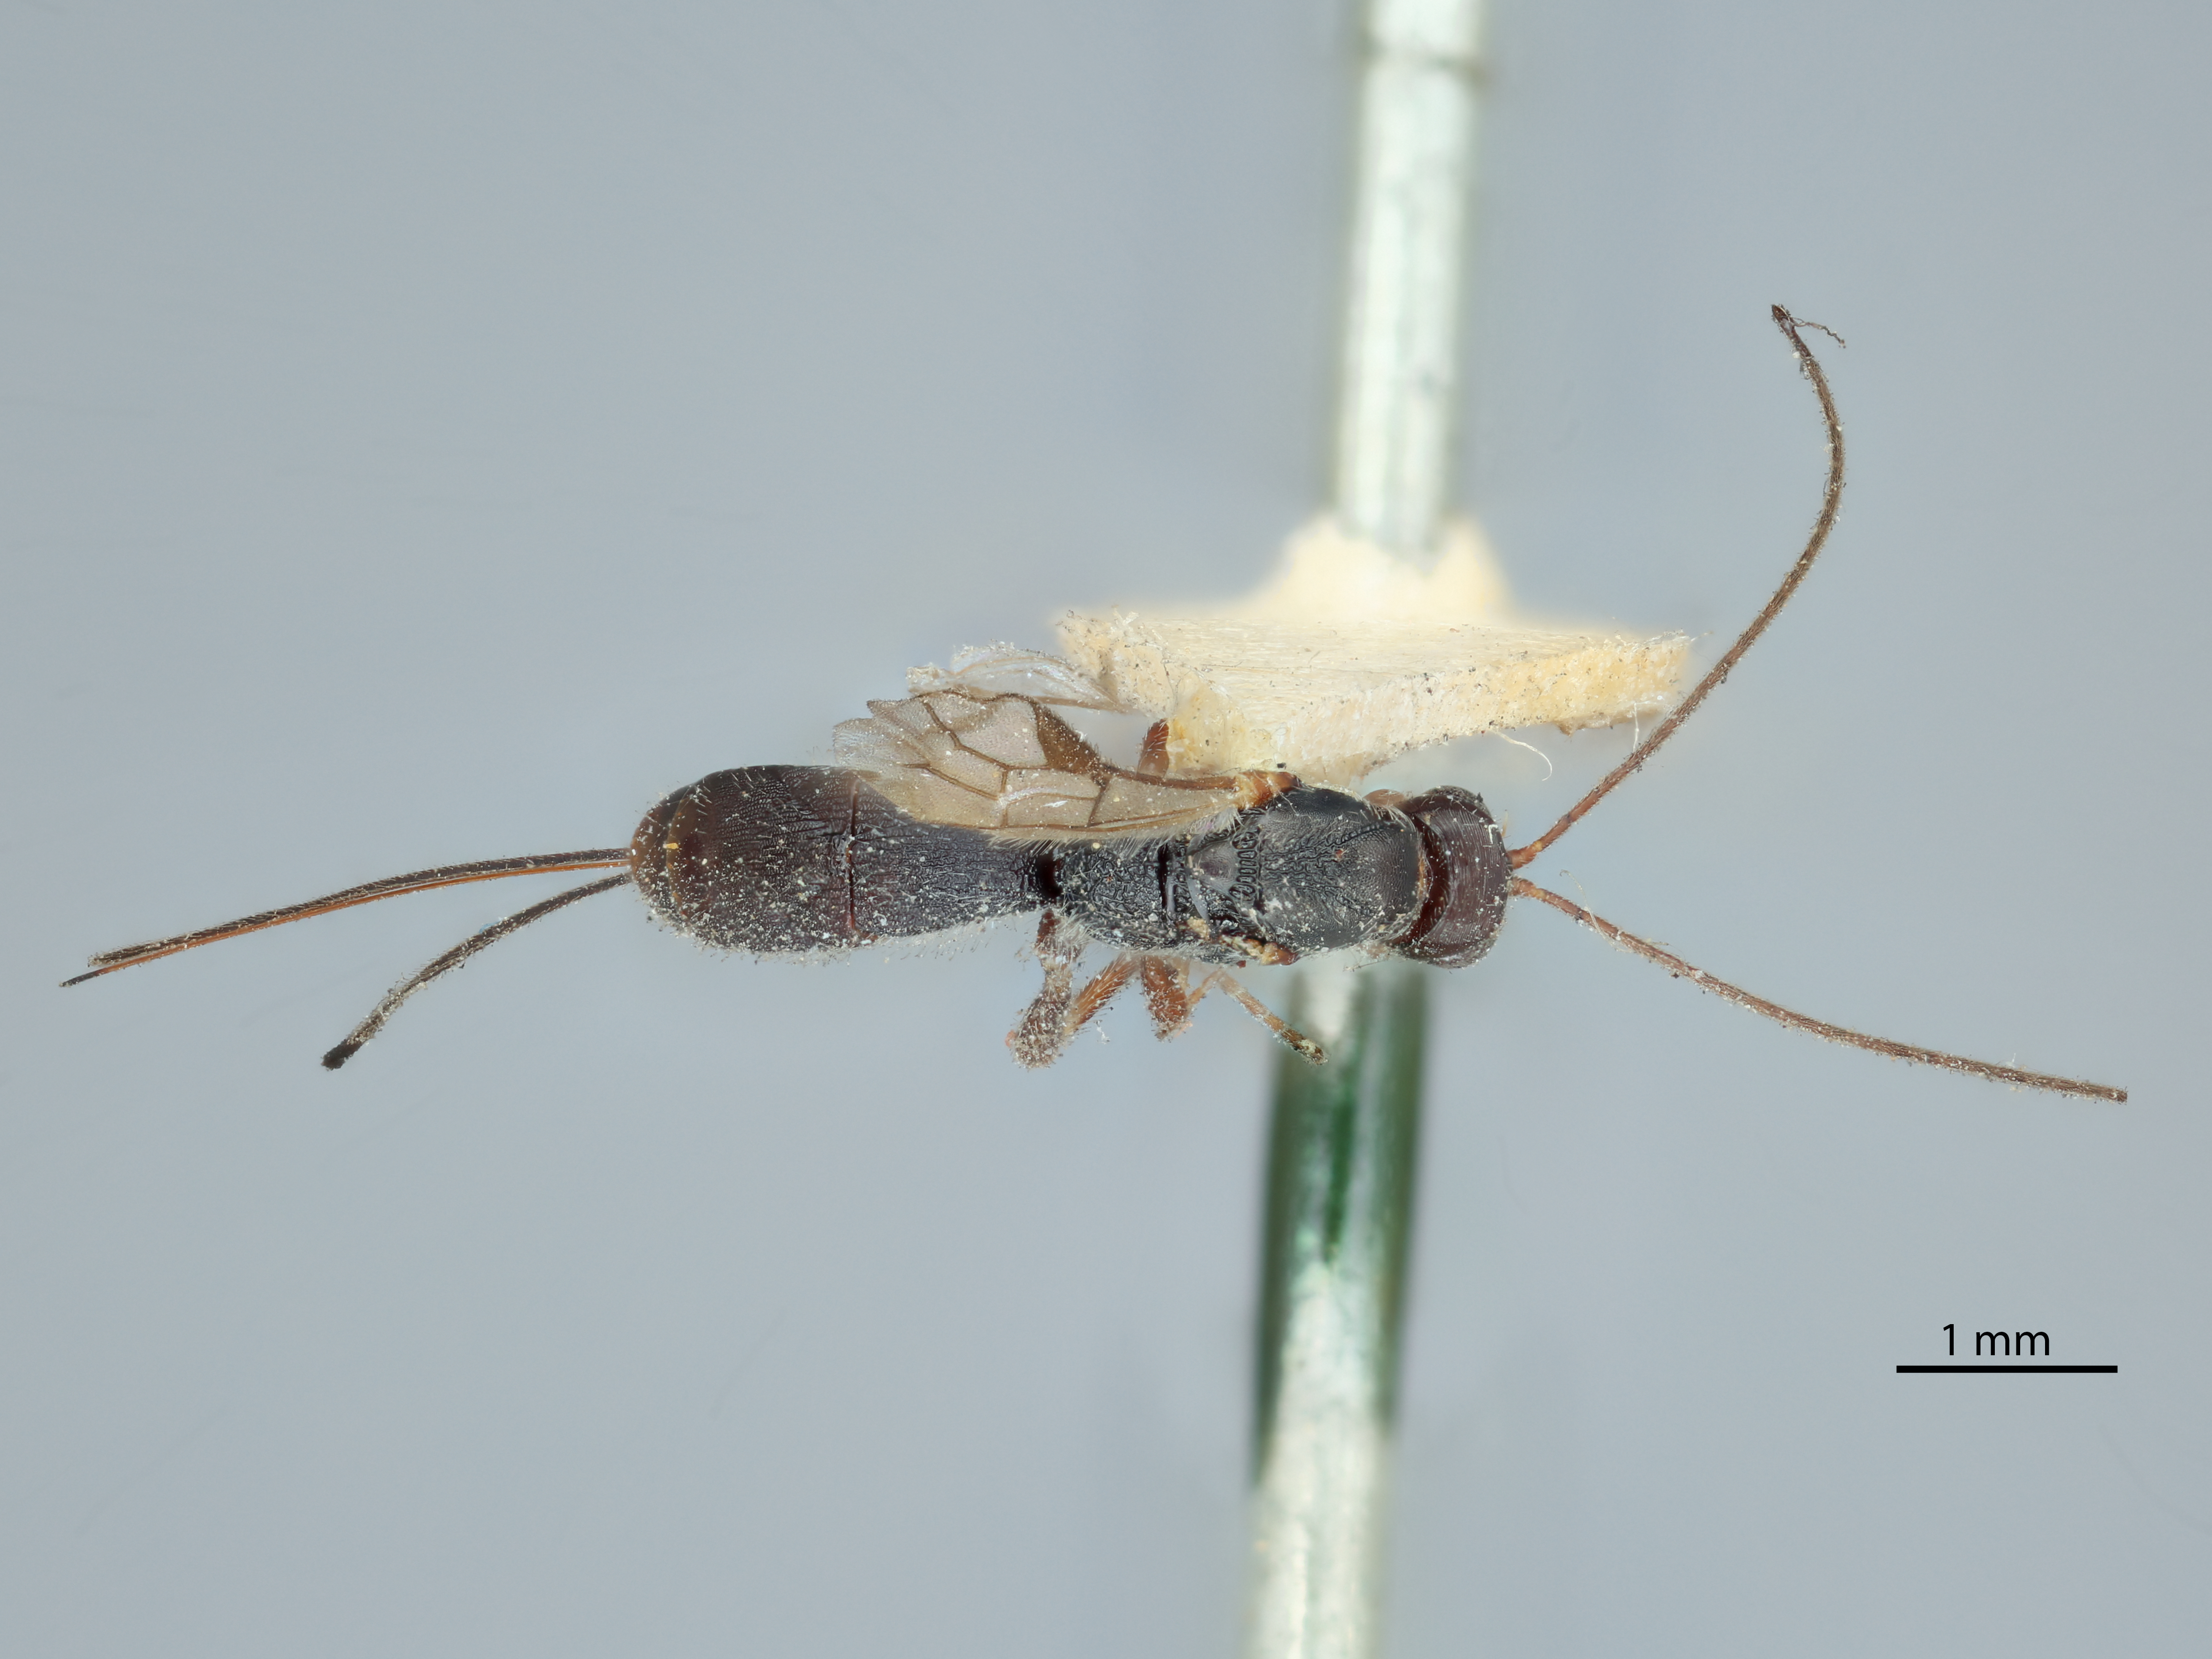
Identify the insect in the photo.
Heterospilus caryae
